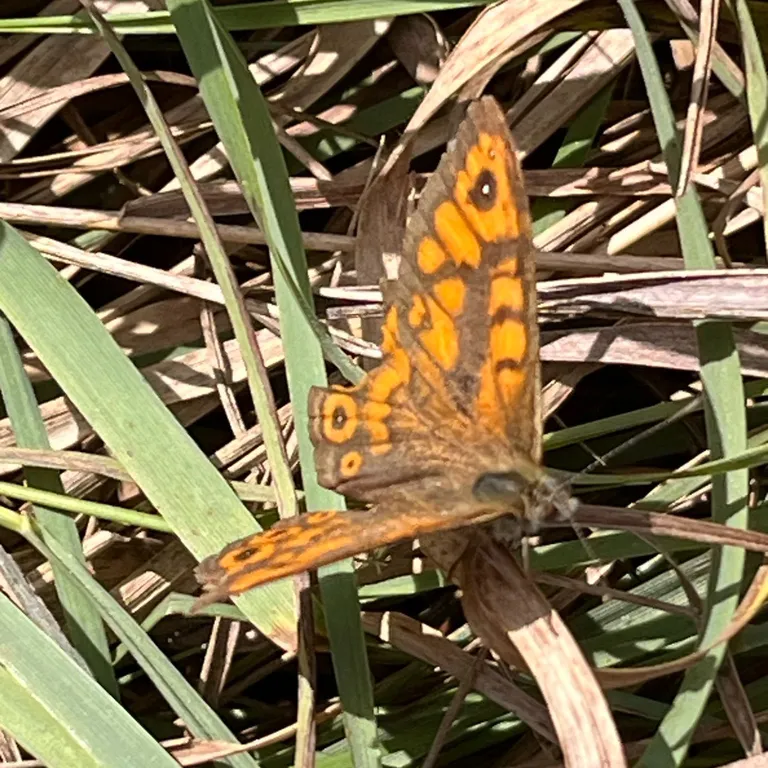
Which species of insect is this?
Lasiommata megera (also Pararge megera)
